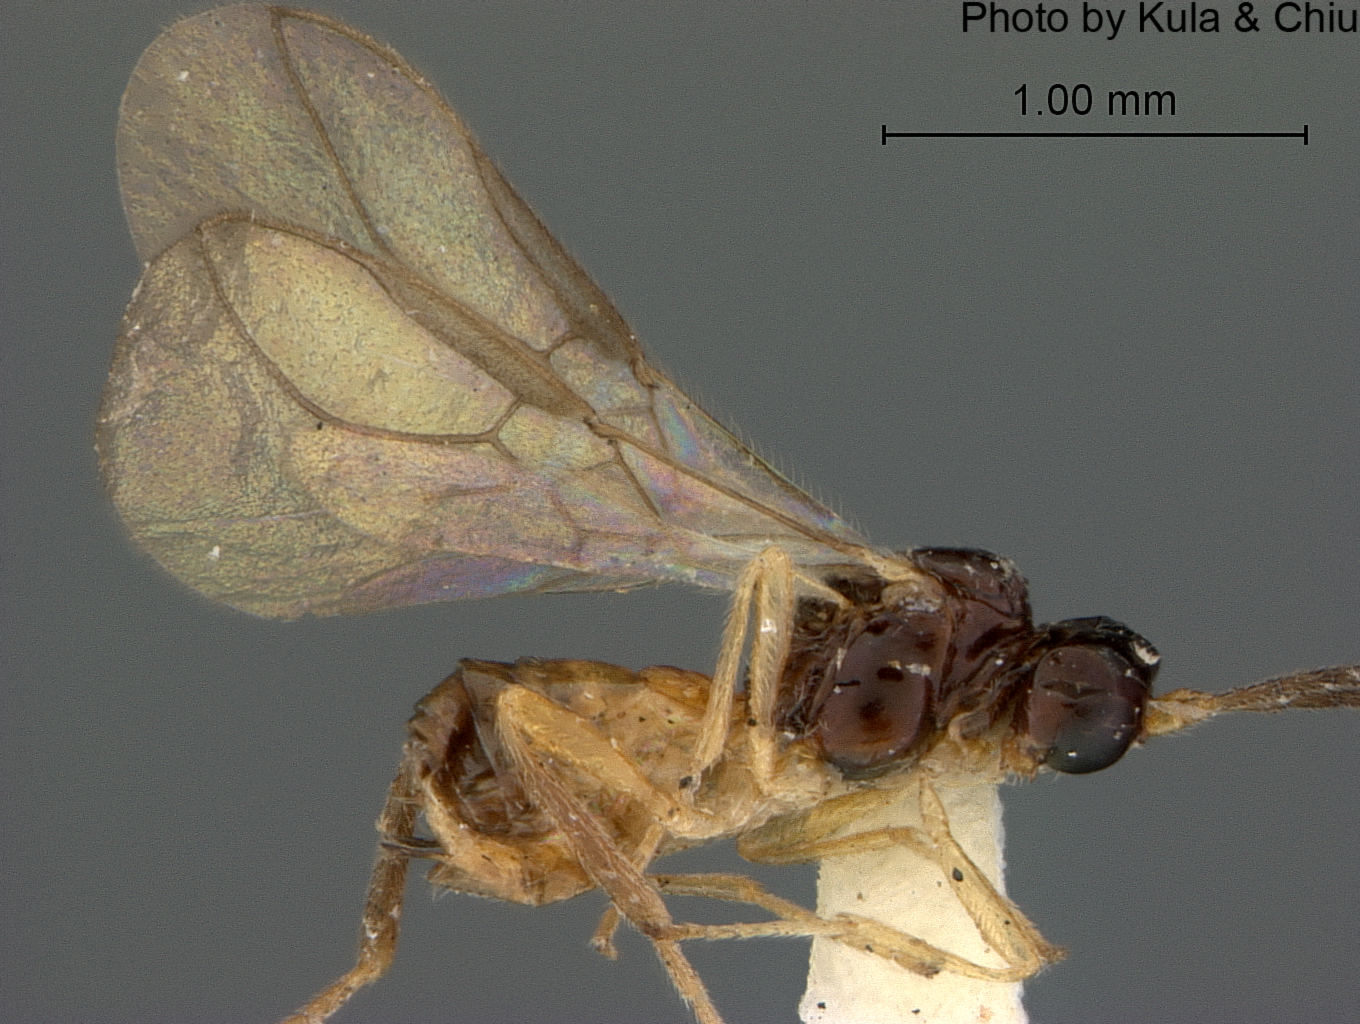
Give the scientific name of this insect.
Dacnusa oscinidis
